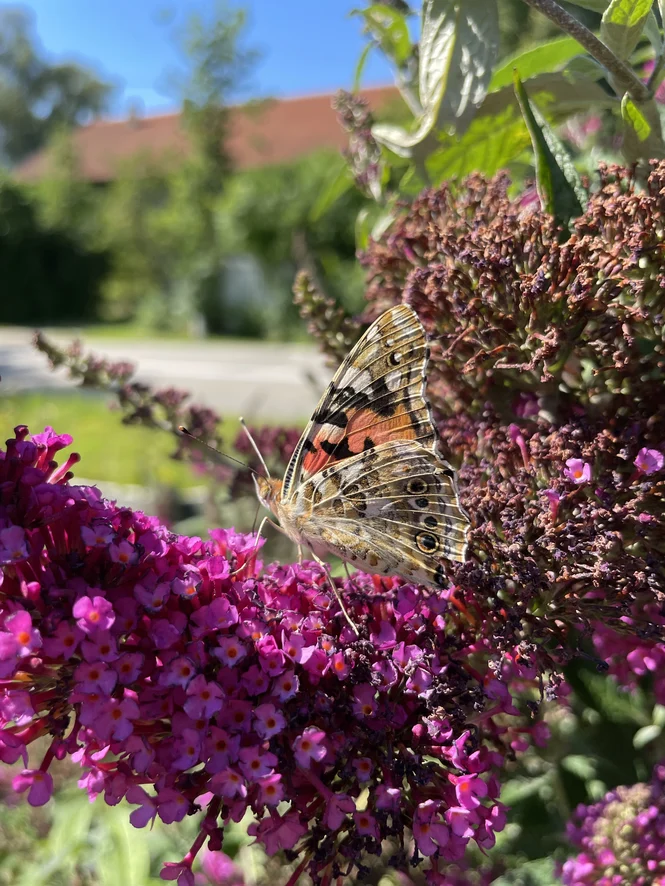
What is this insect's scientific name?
Vanessa cardui
